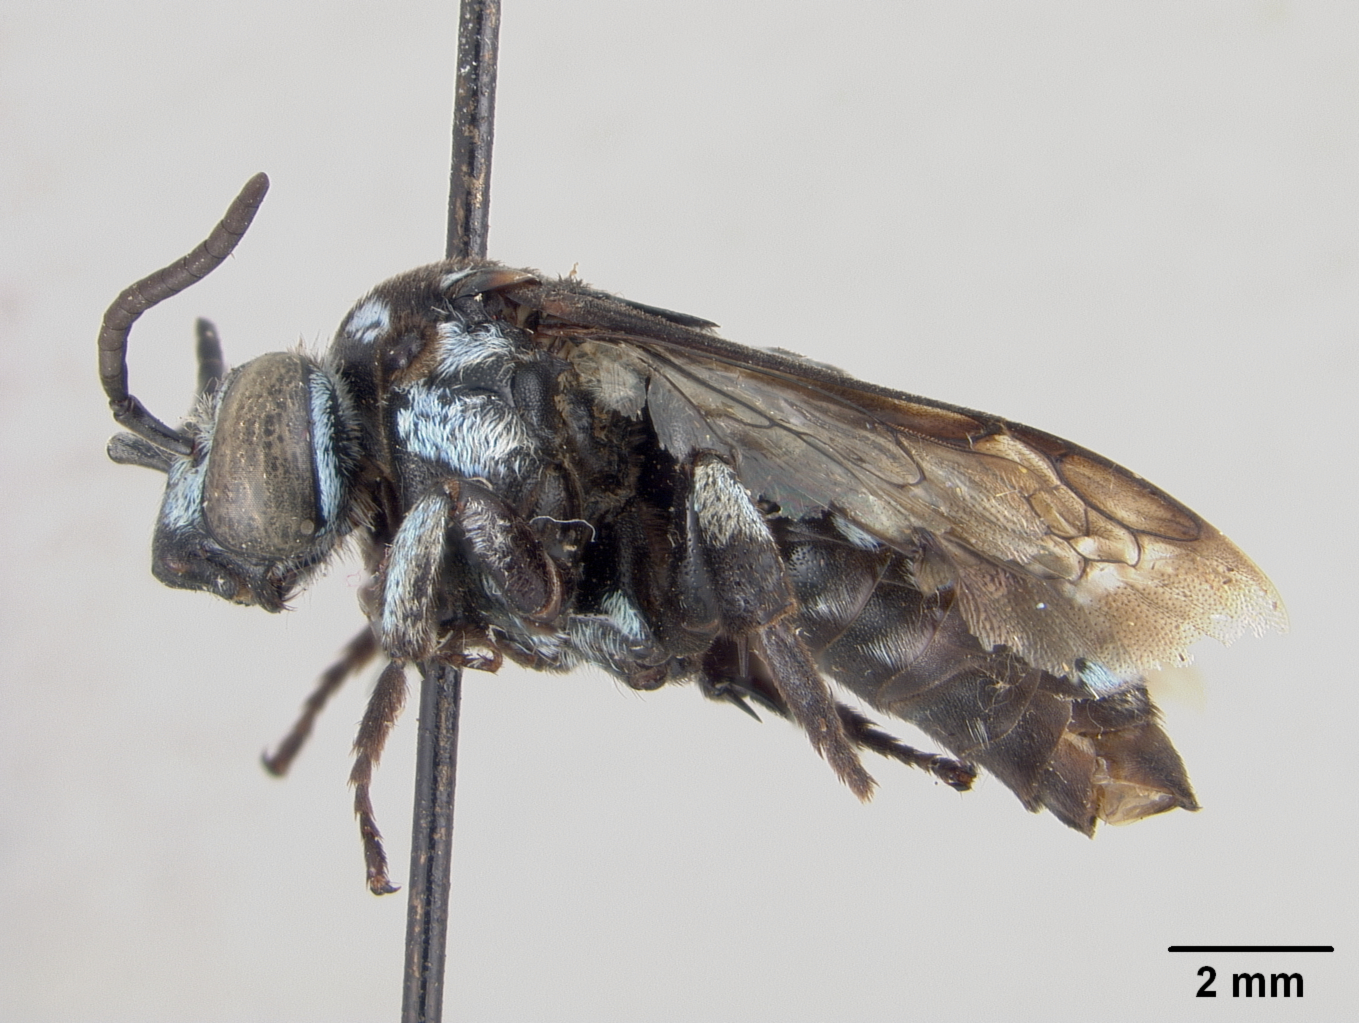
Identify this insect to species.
Crocisa lilacina
